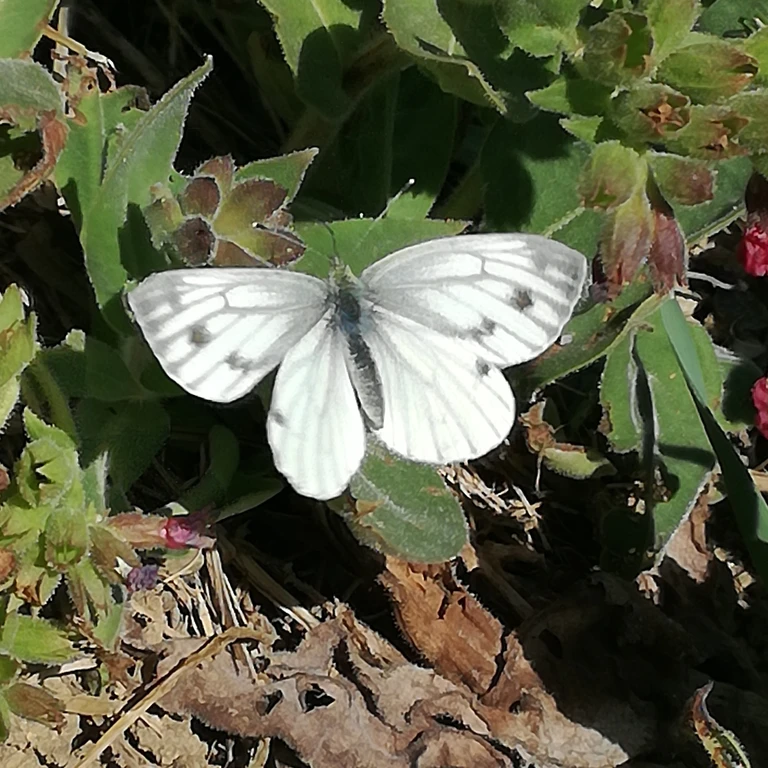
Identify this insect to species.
Pieris napi
